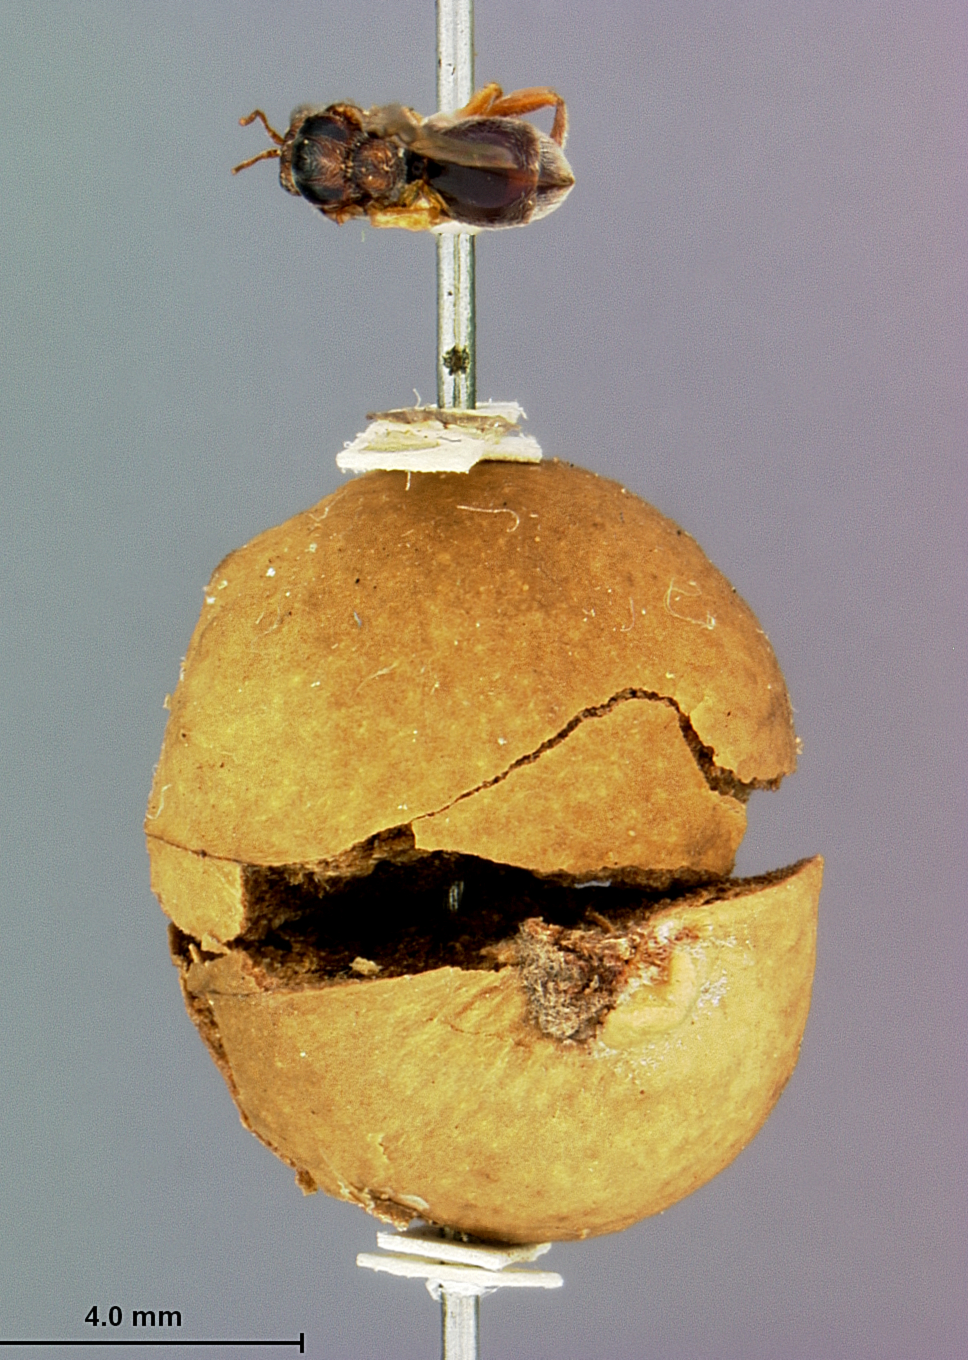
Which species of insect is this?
Holcaspis arizonica
